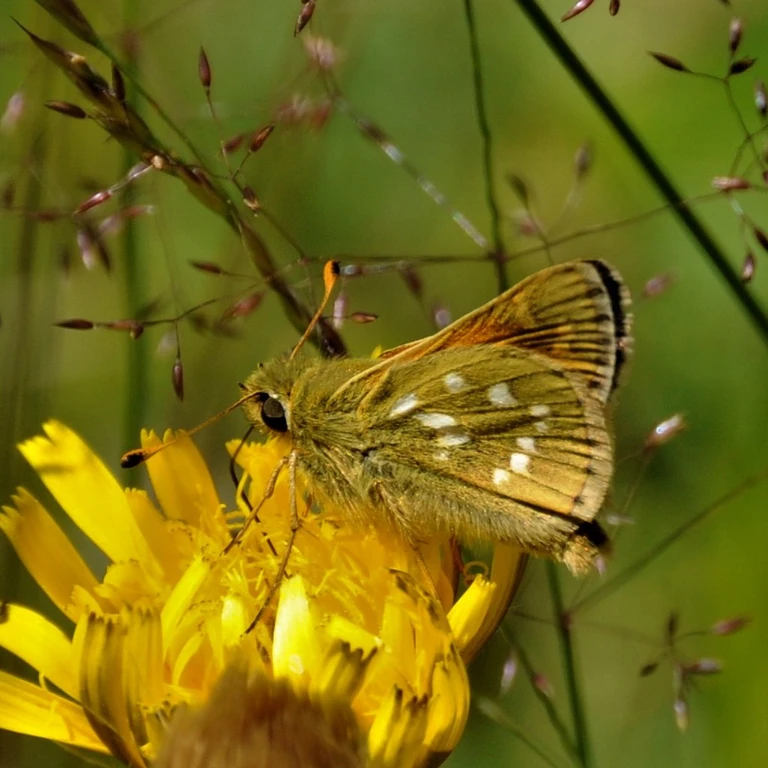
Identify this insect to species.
Hesperia comma
